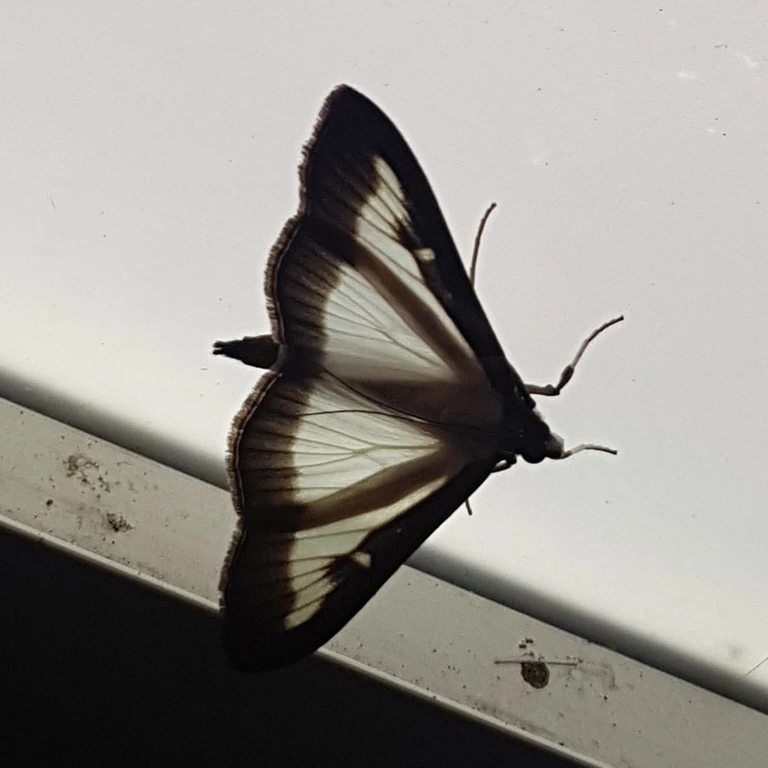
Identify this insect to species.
Cydalima perspectalis
